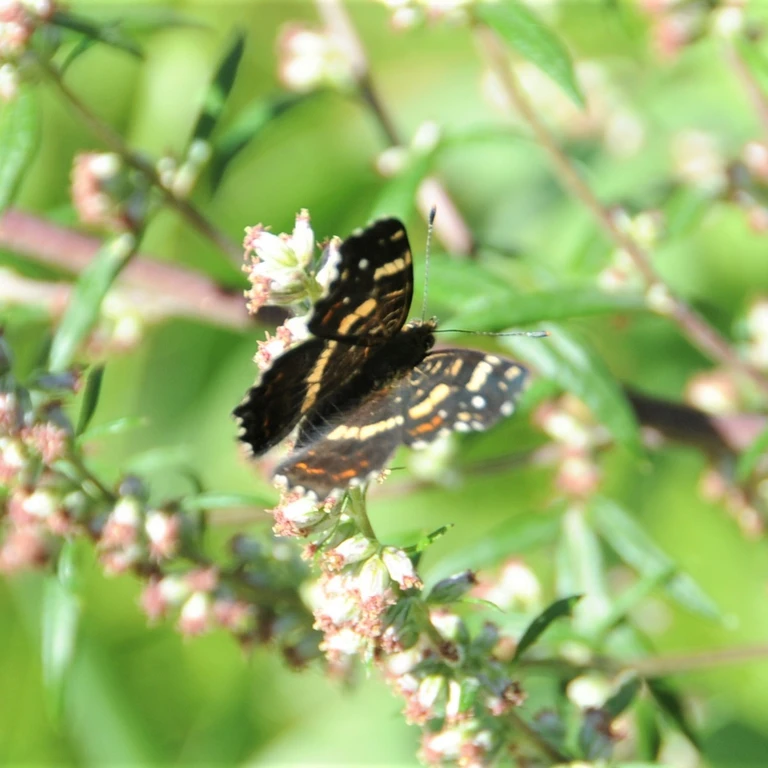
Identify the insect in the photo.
Araschnia levana
